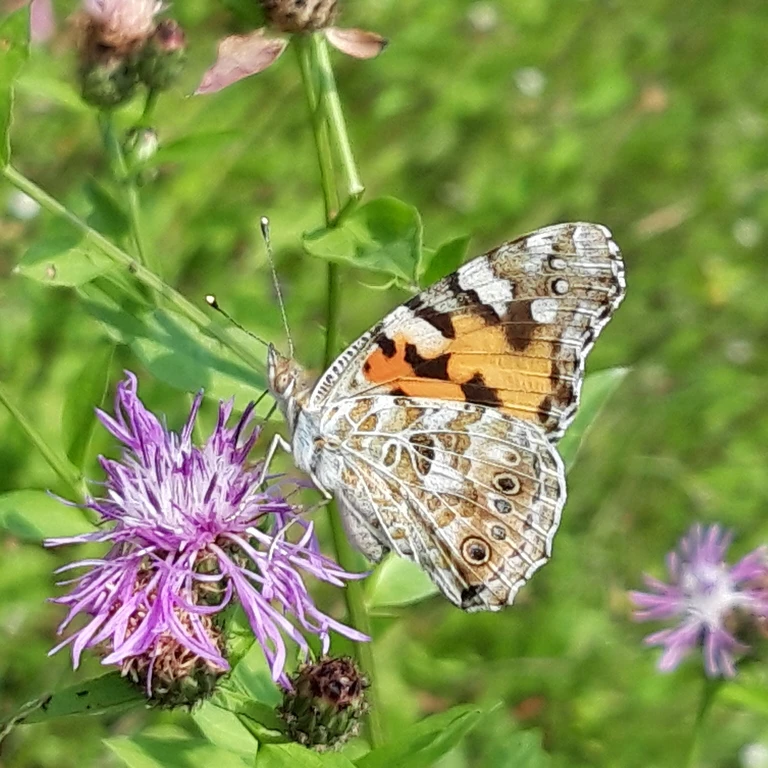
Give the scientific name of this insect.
Vanessa cardui
